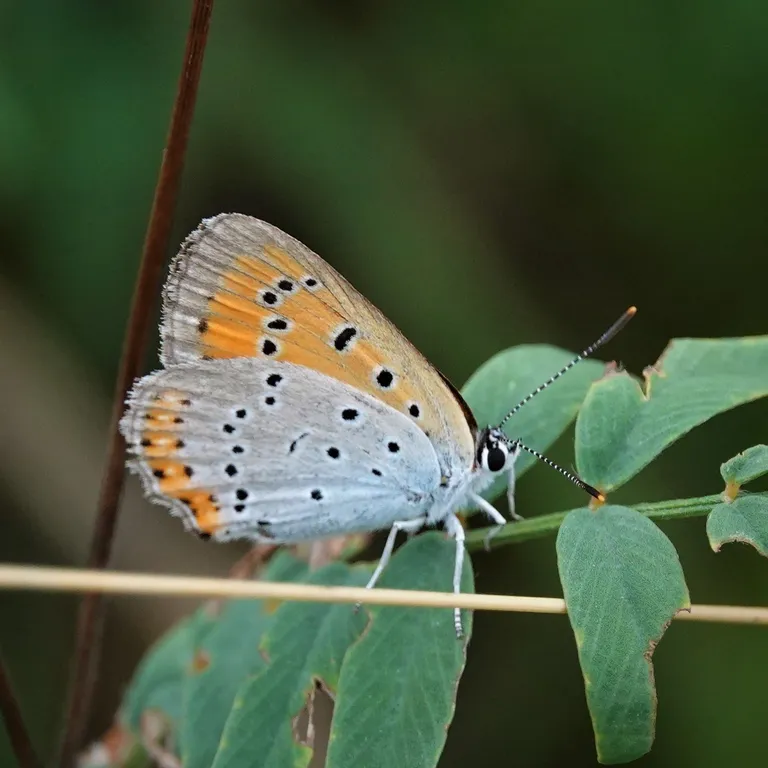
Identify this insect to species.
Lycaena dispar
